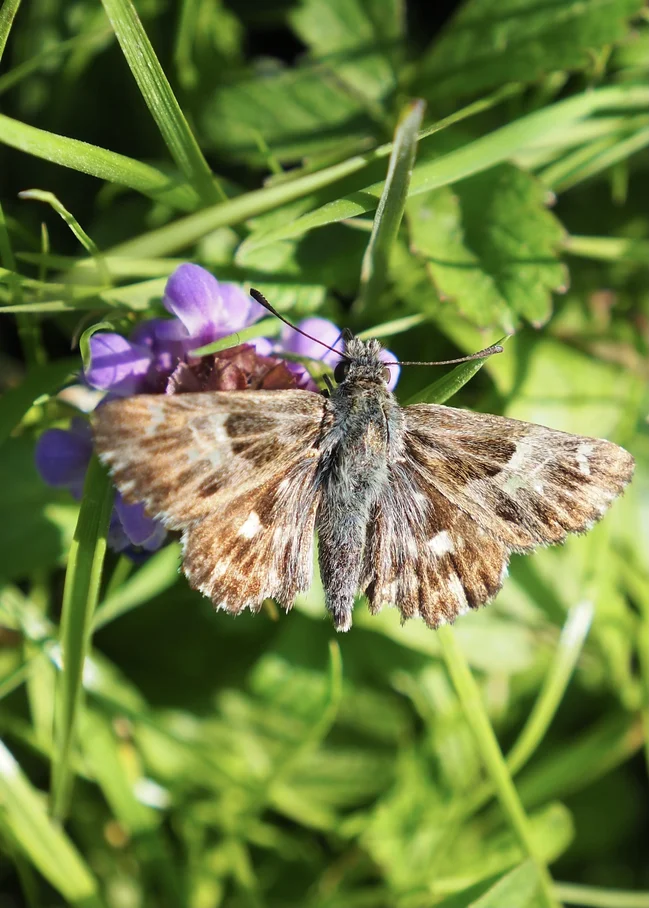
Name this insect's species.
Muschampia floccifera (also Carcharodus floccifera)
